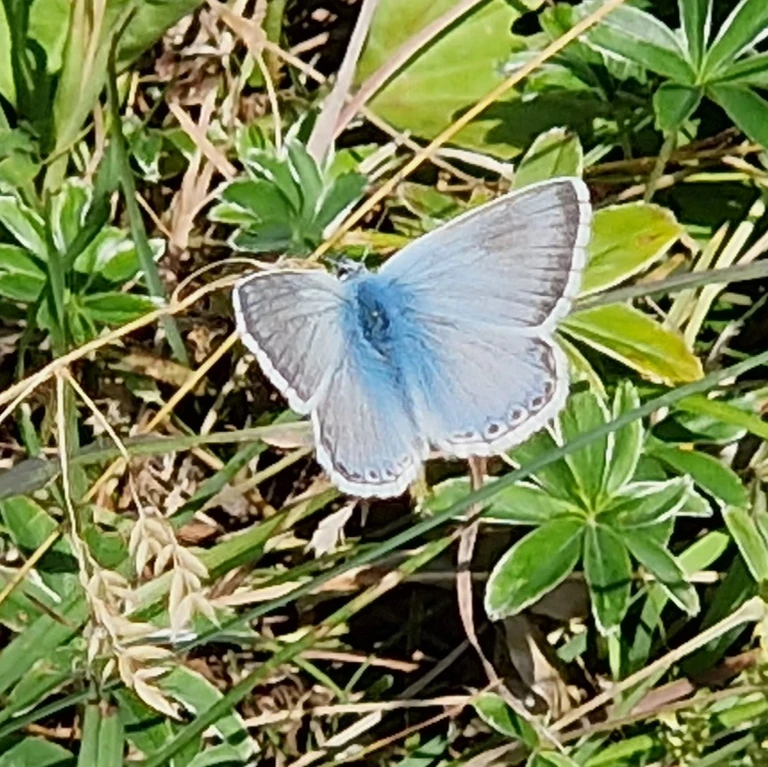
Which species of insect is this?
Lysandra coridon
